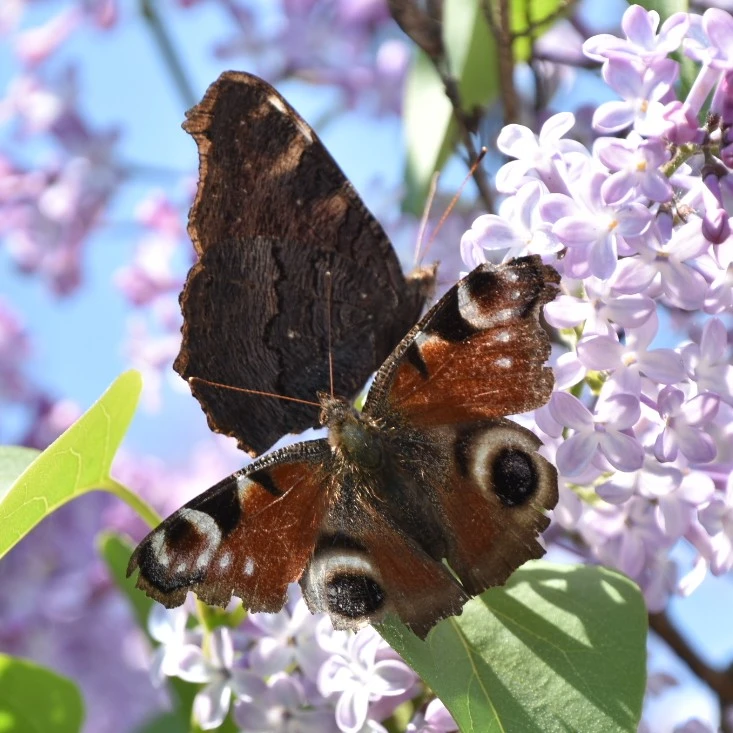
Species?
Aglais io
